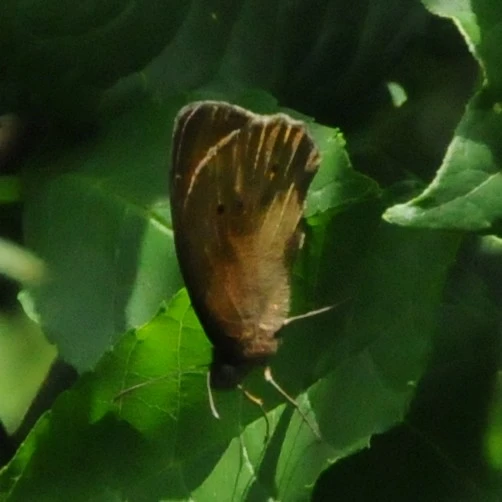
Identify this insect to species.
Maniola jurtina
